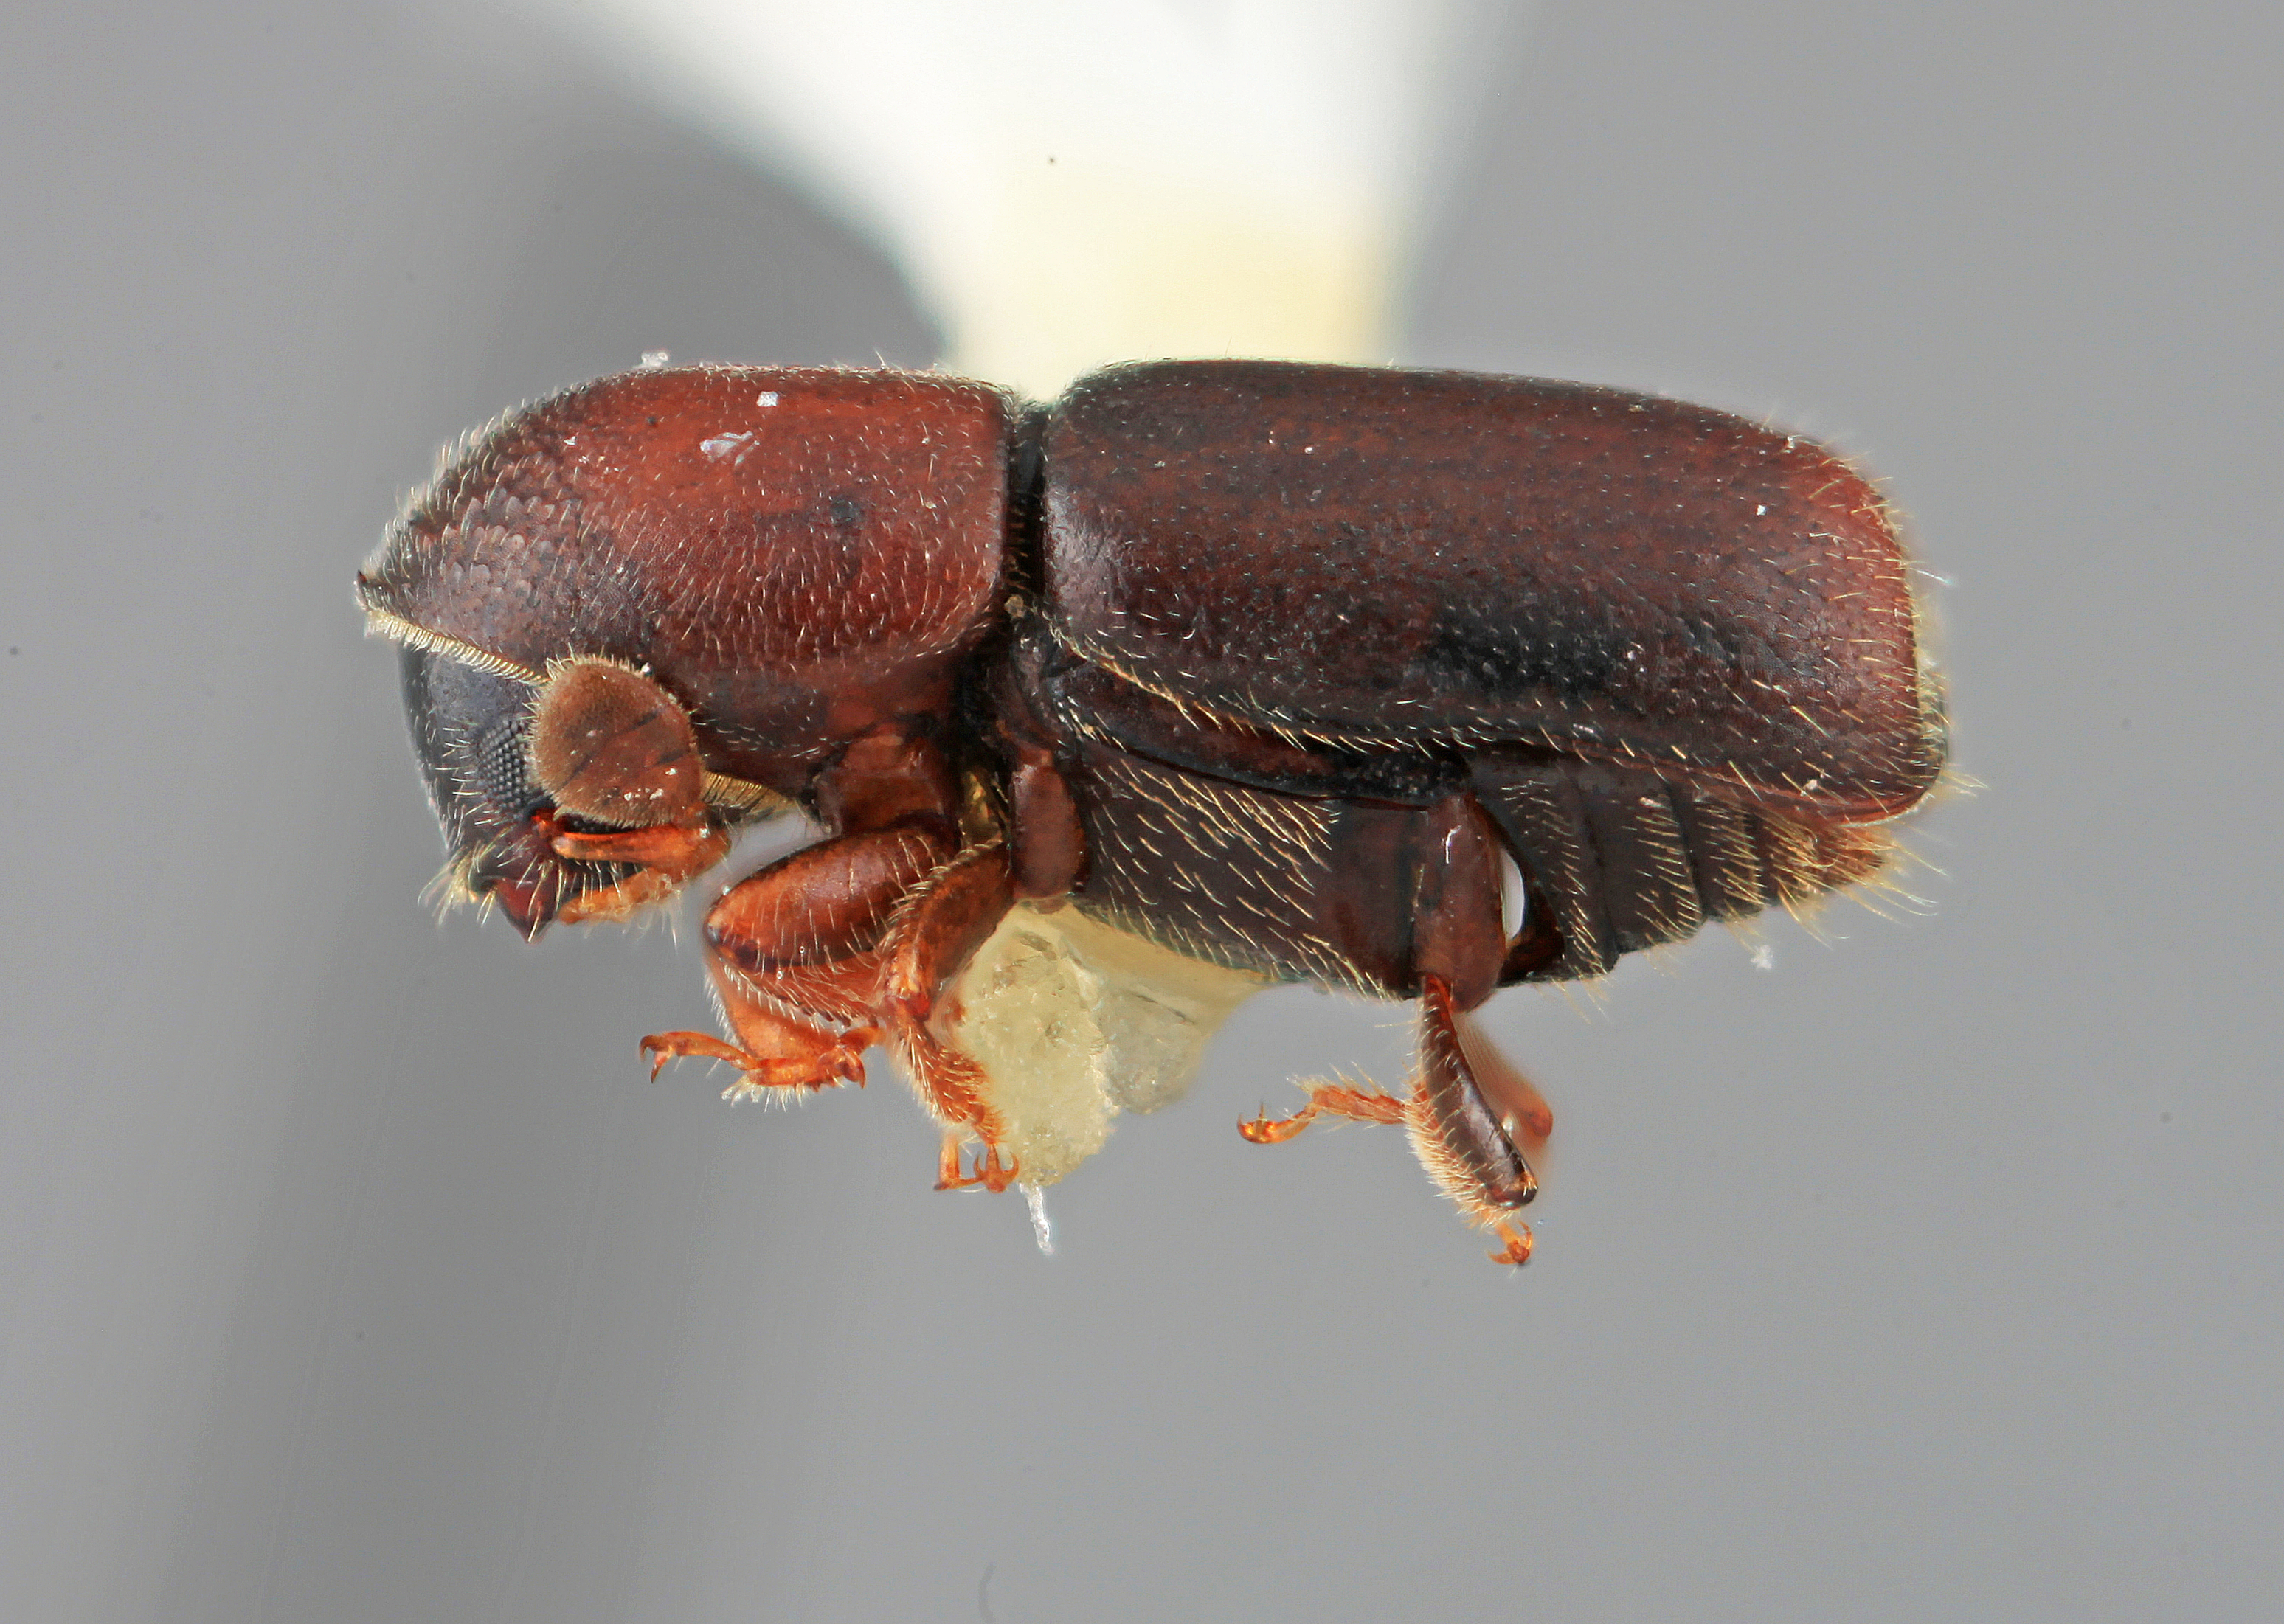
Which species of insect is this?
Microcorthylus hostilis
